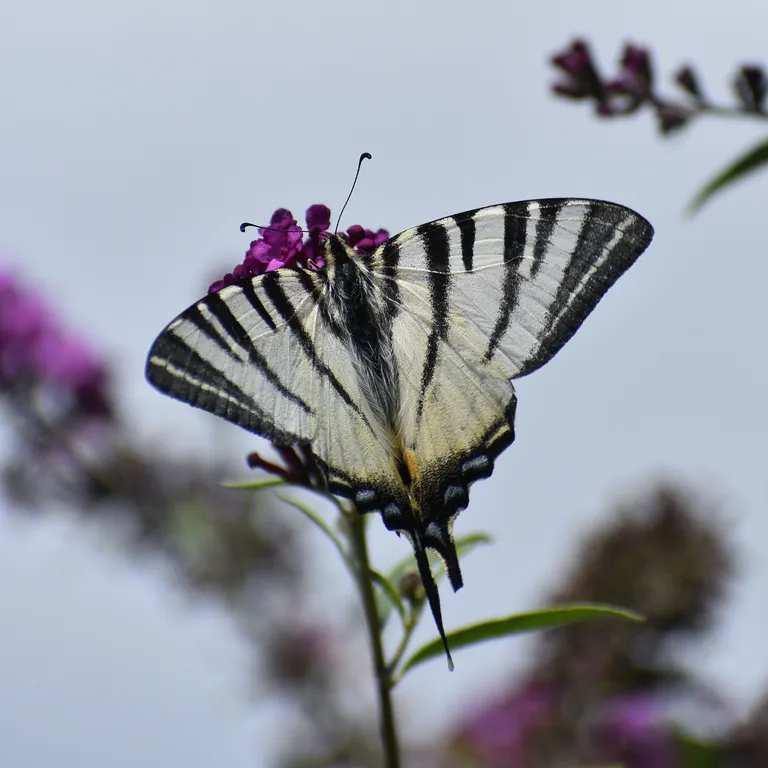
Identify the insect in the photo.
Iphiclides podalirius
